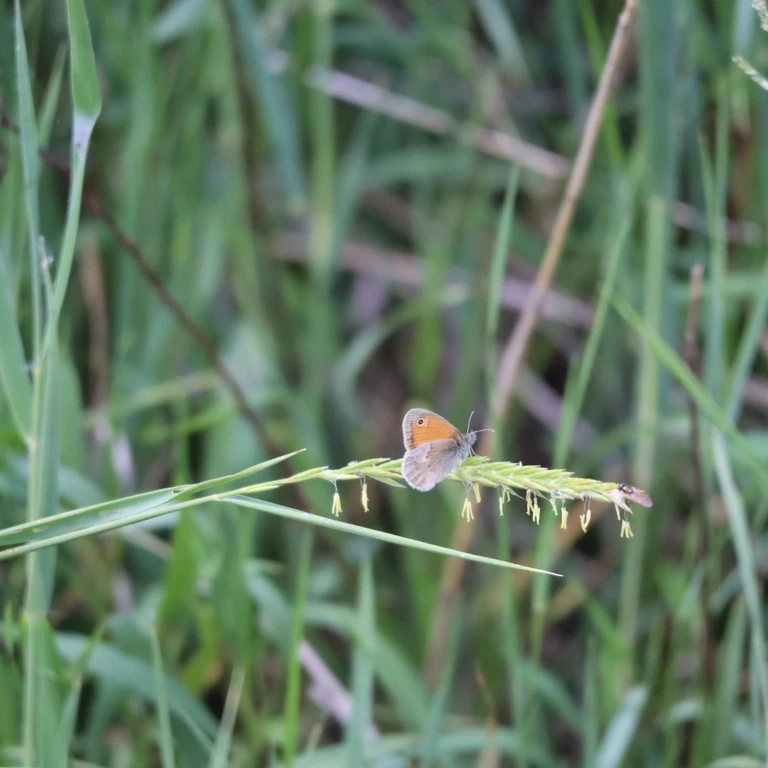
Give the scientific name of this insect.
Coenonympha pamphilus
